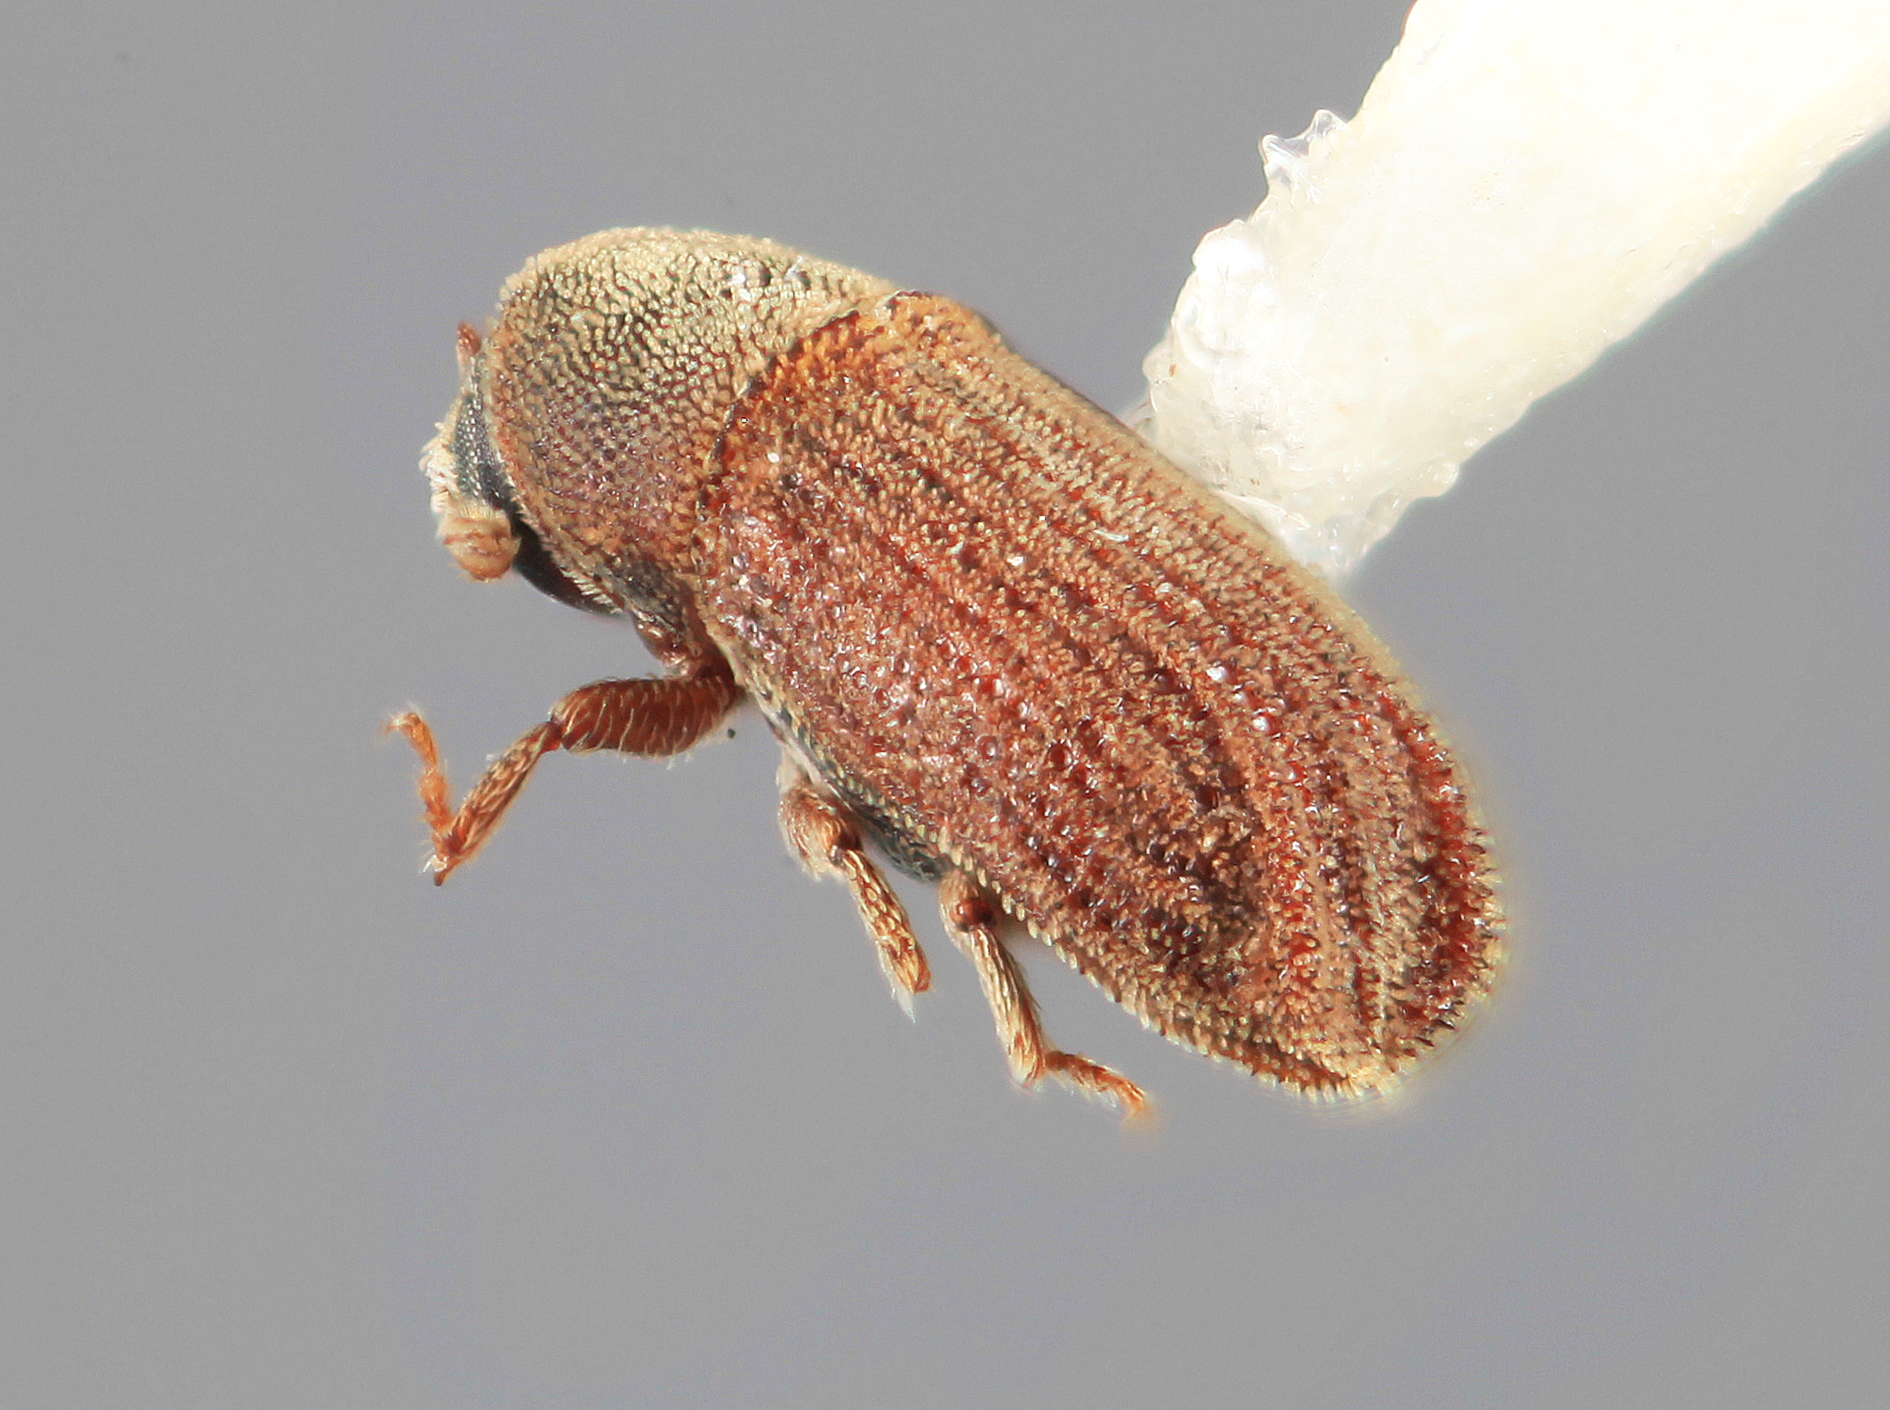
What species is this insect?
Carphoborus bicornis
